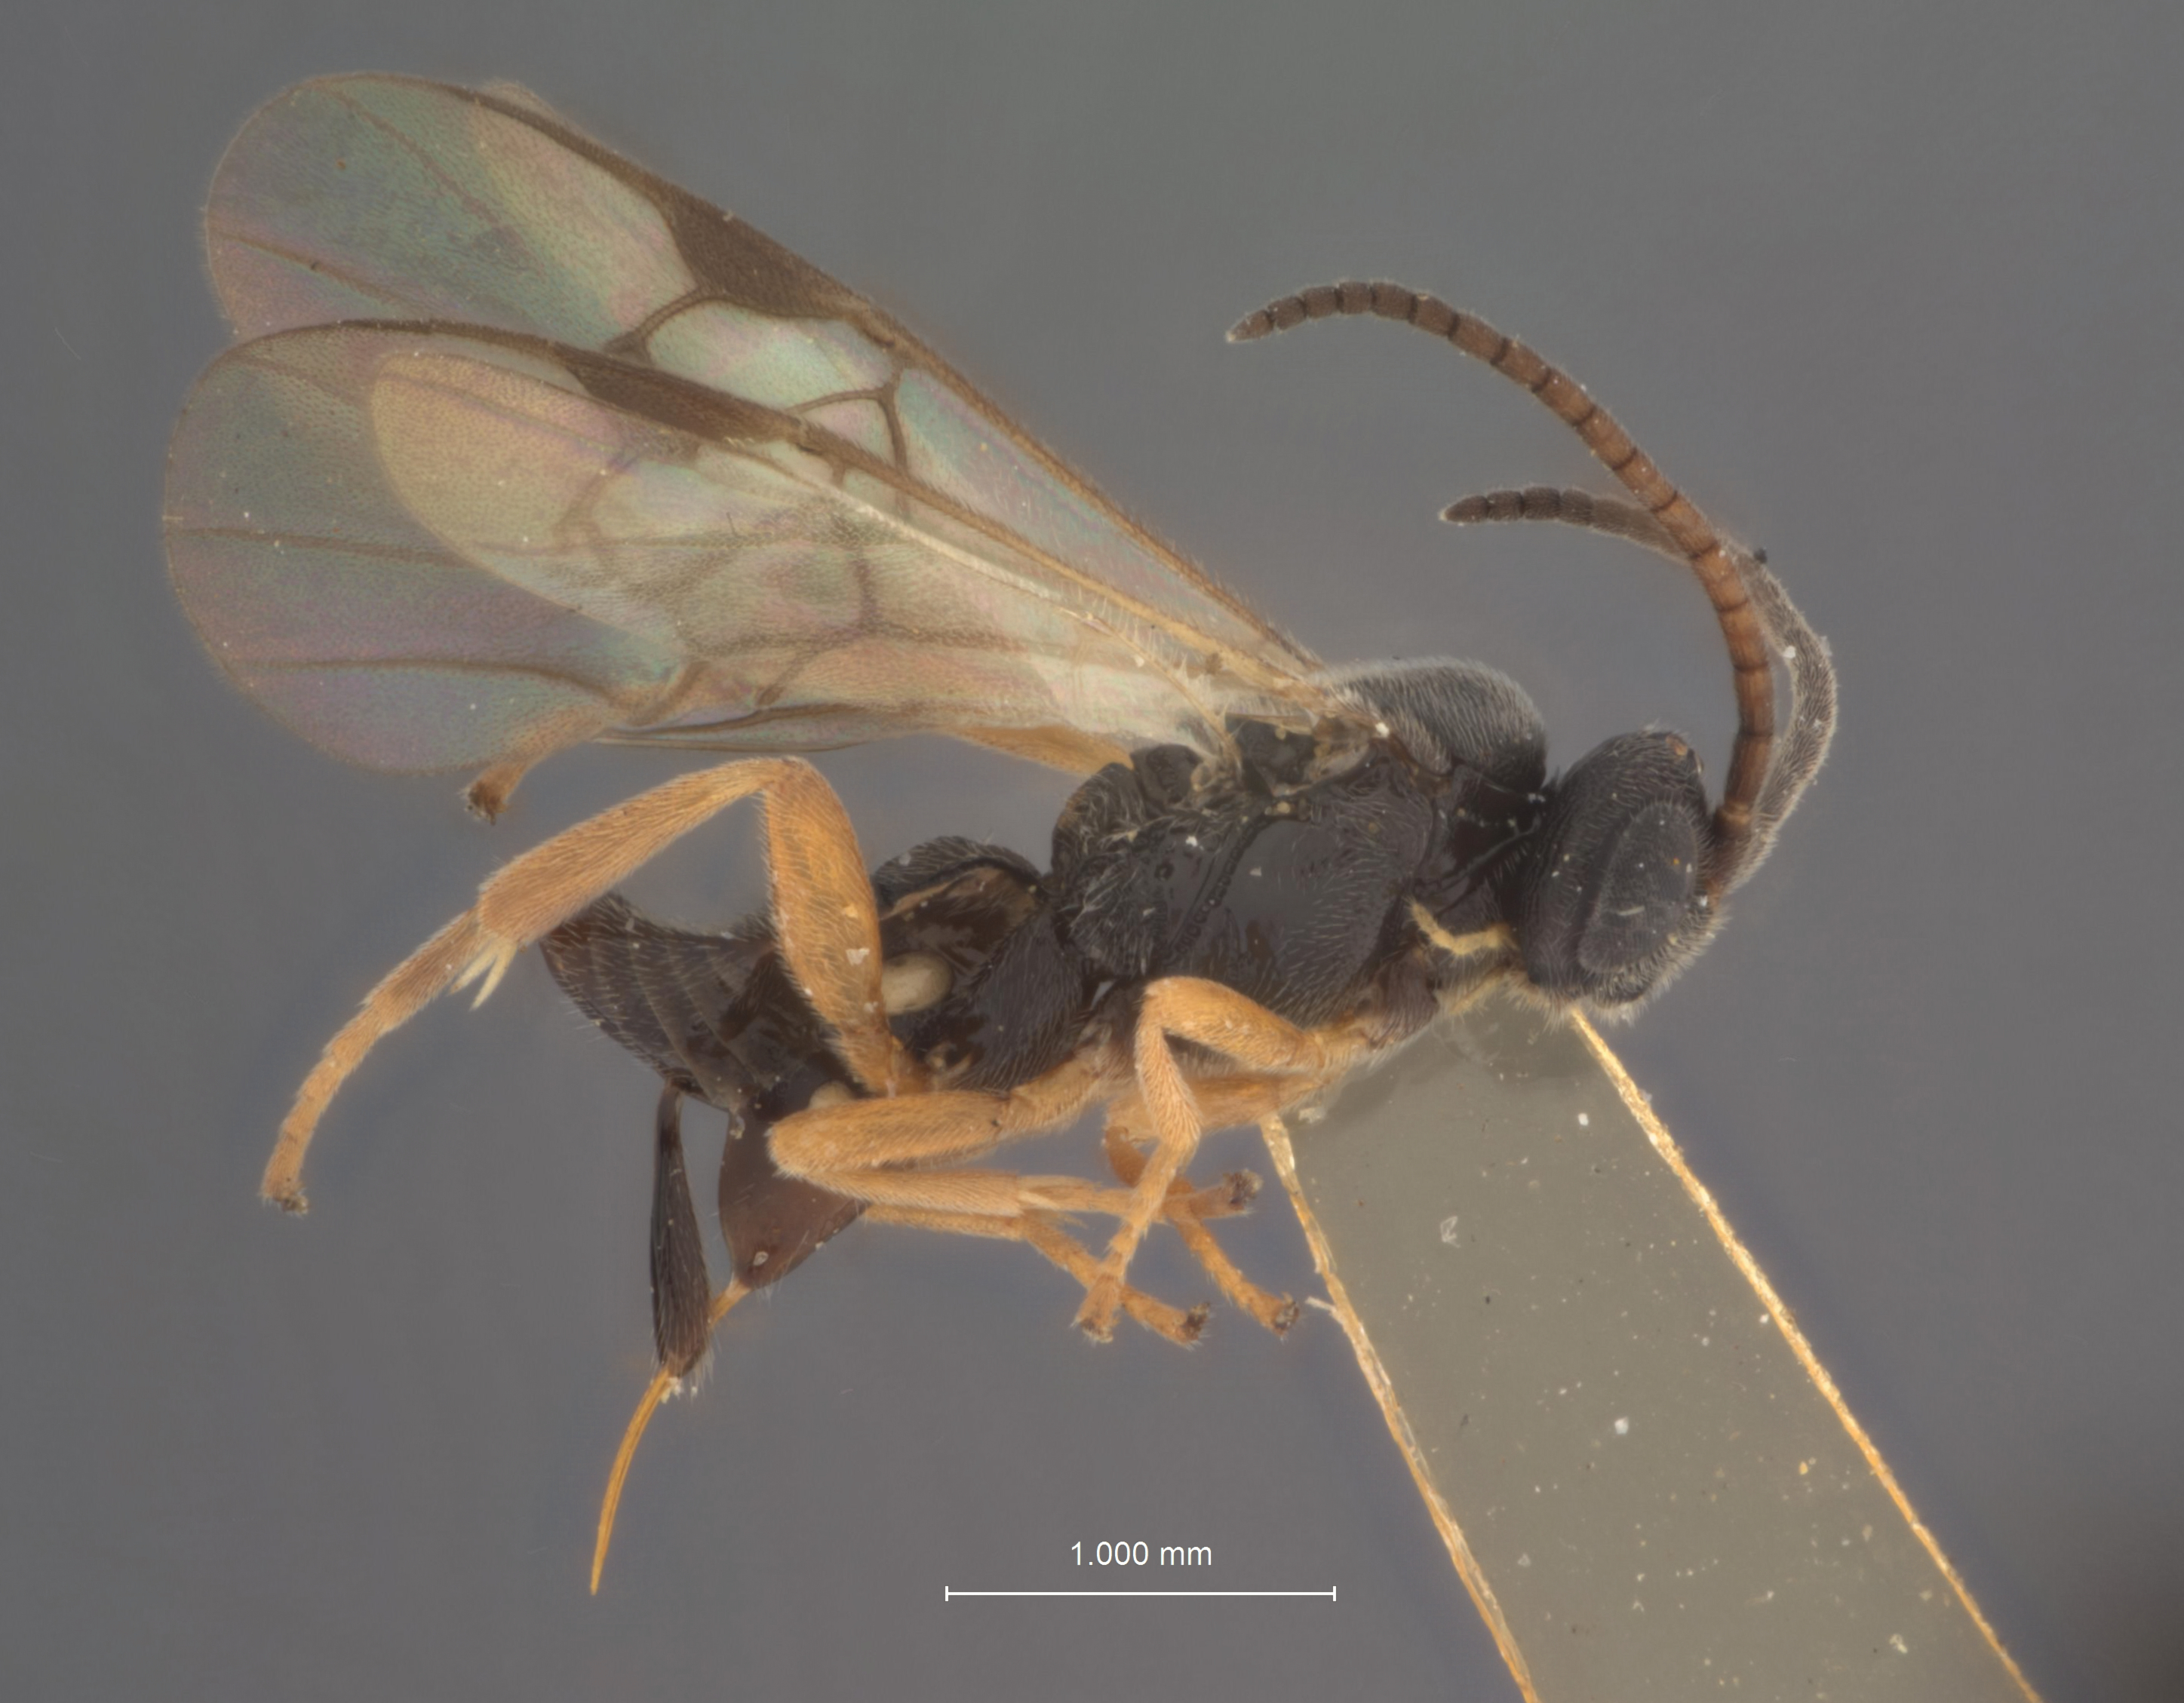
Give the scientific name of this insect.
Microgaster scopelosomae
